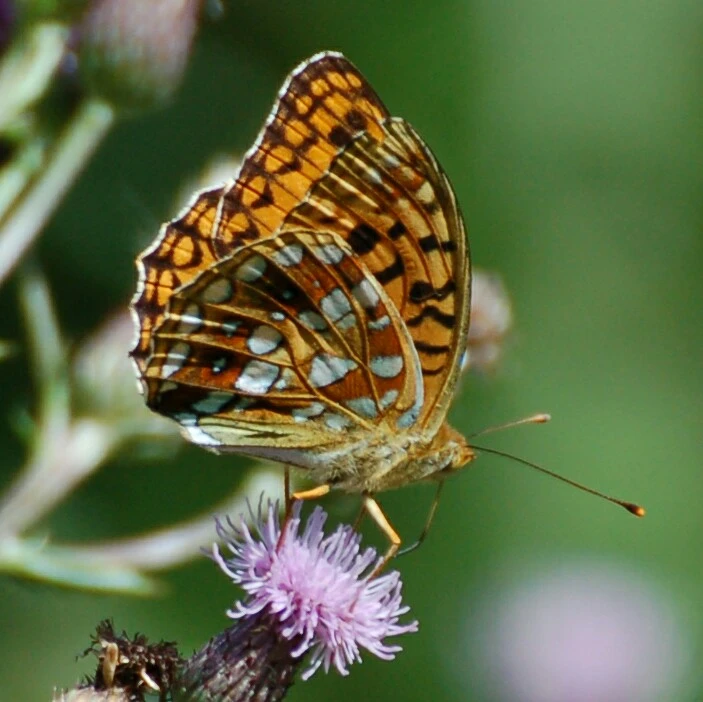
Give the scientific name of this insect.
Fabriciana adippe
